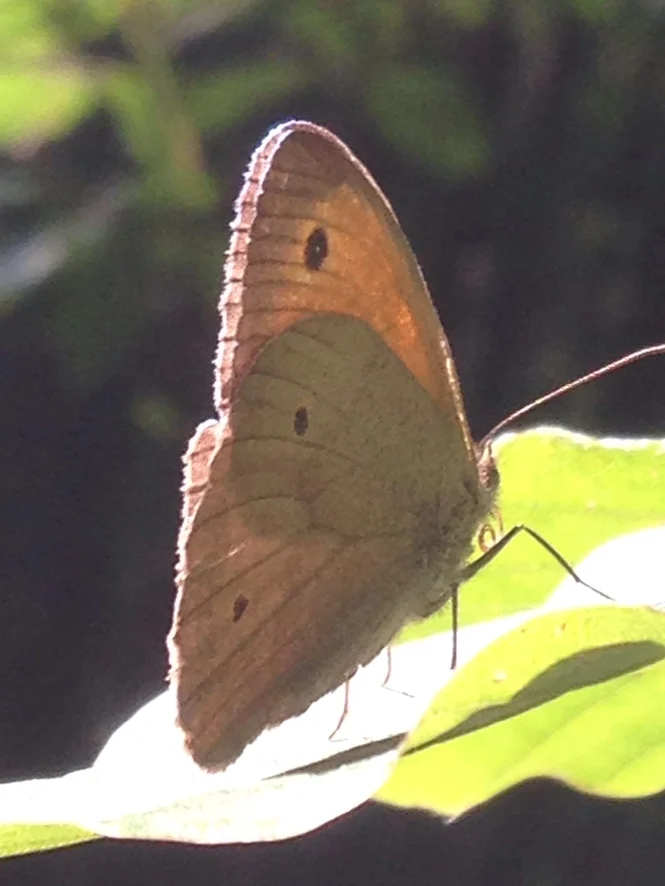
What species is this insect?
Maniola jurtina
